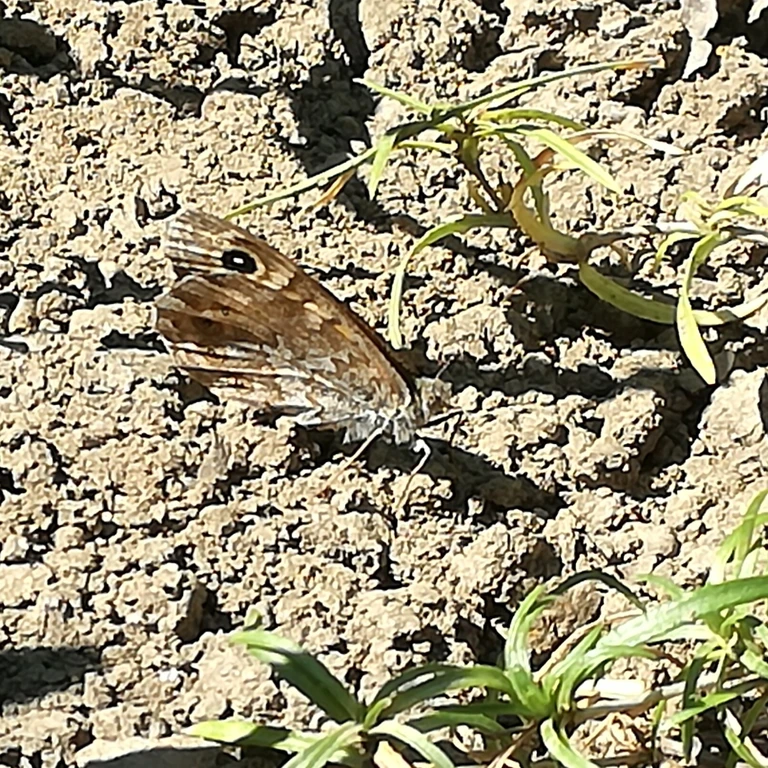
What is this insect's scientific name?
Lasiommata megera (also Pararge megera)
